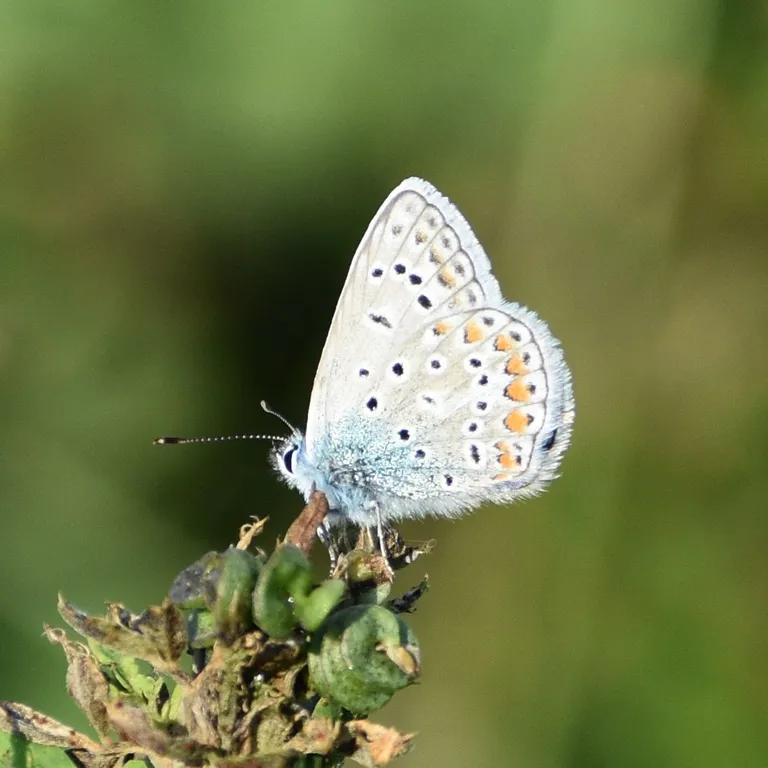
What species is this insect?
Polyommatus icarus
